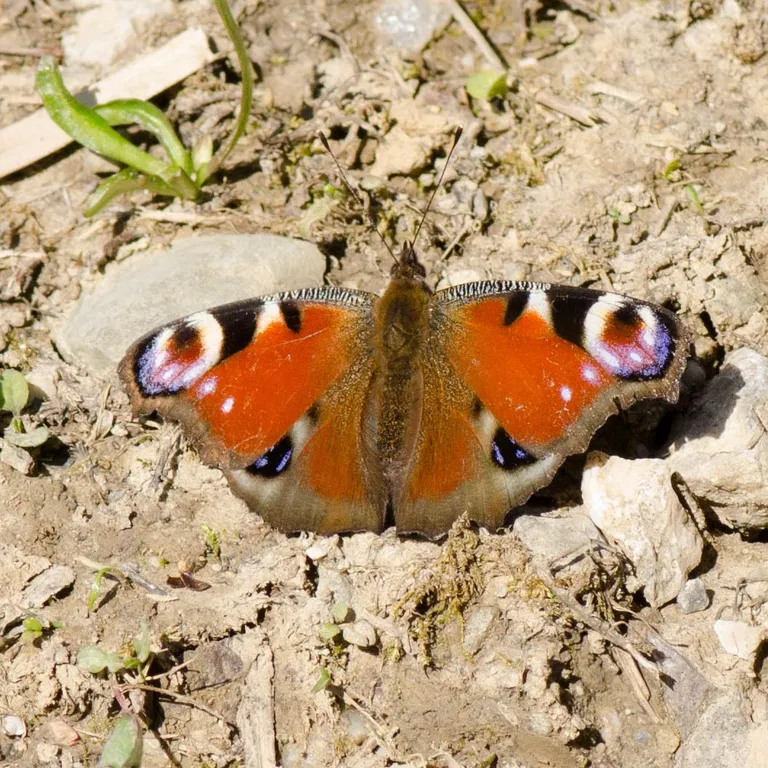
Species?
Aglais io
